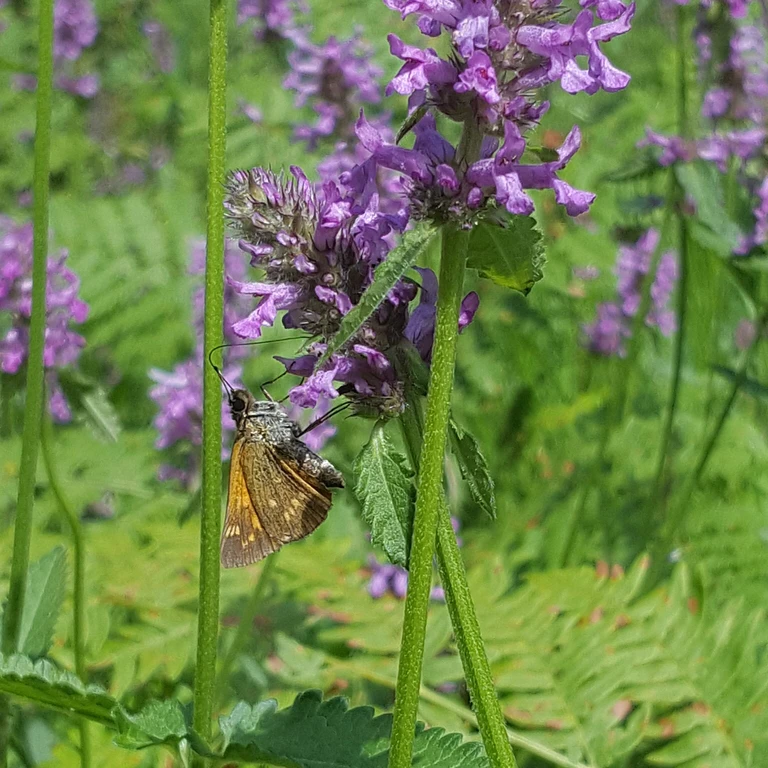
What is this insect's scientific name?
Ochlodes sylvanus (also Ochlodes venata)
